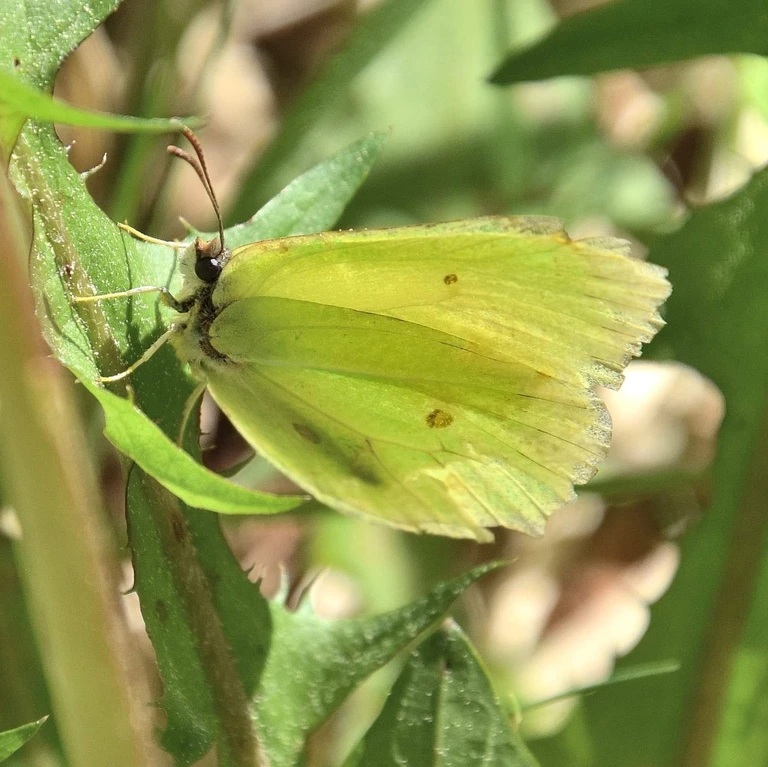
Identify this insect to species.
Gonepteryx rhamni
